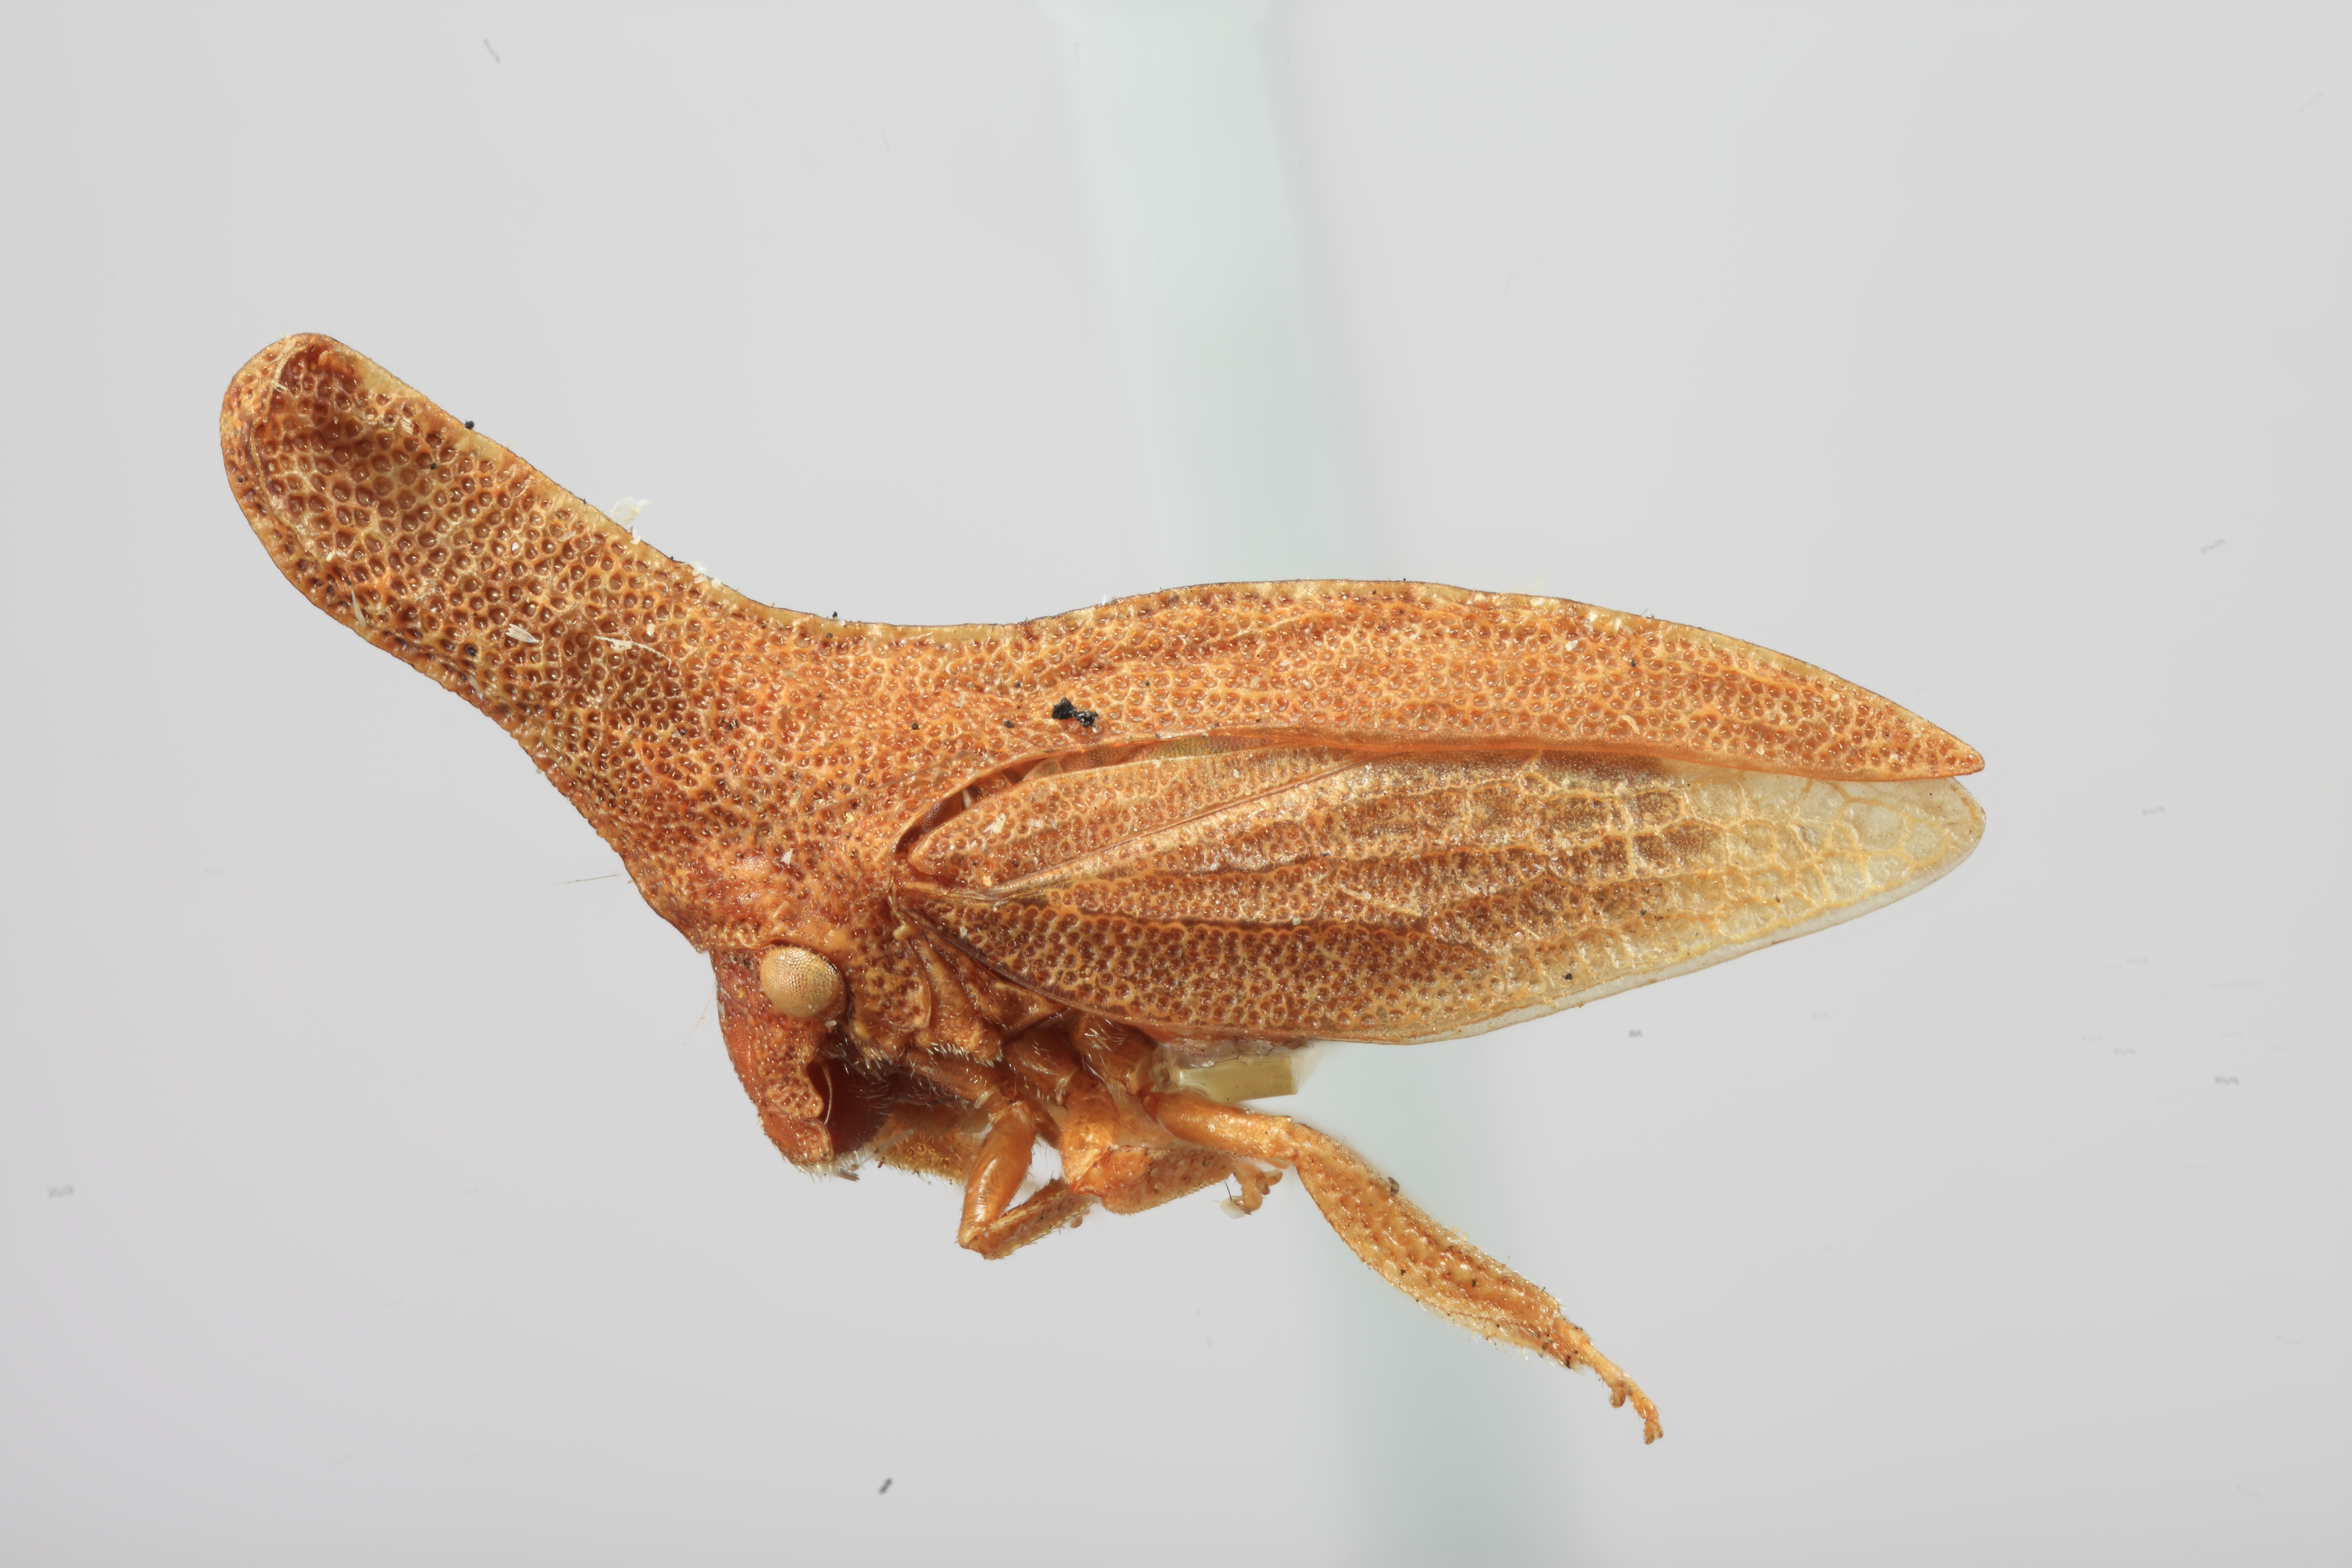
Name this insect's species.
Aechmorpha californensis
